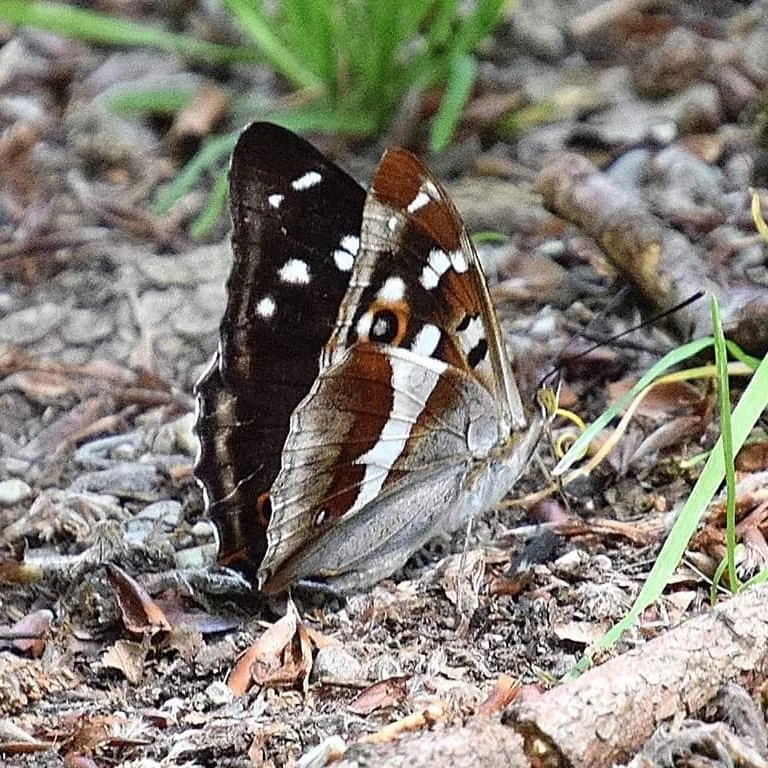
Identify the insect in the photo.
Apatura iris
